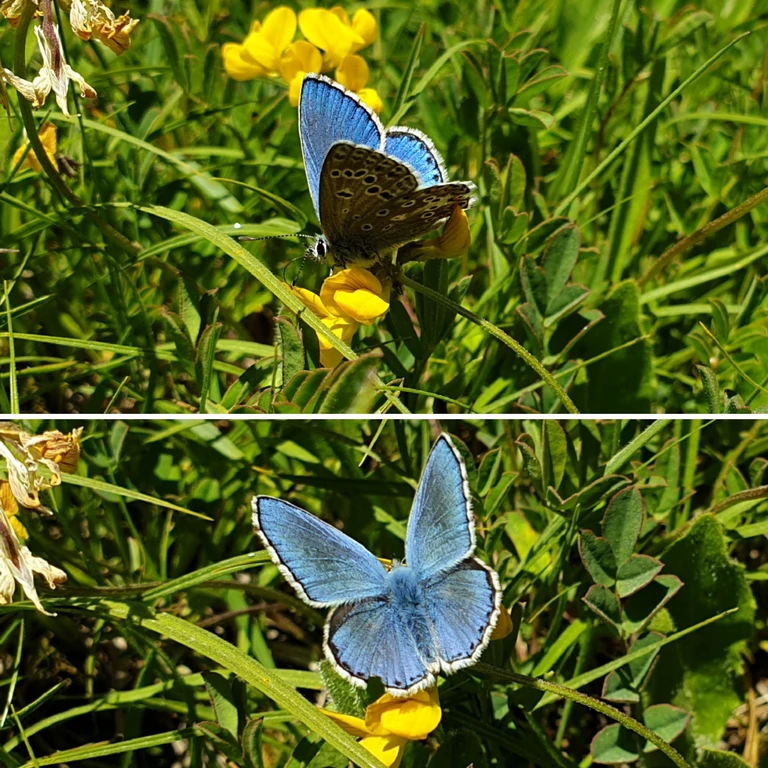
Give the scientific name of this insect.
Lysandra bellargus
